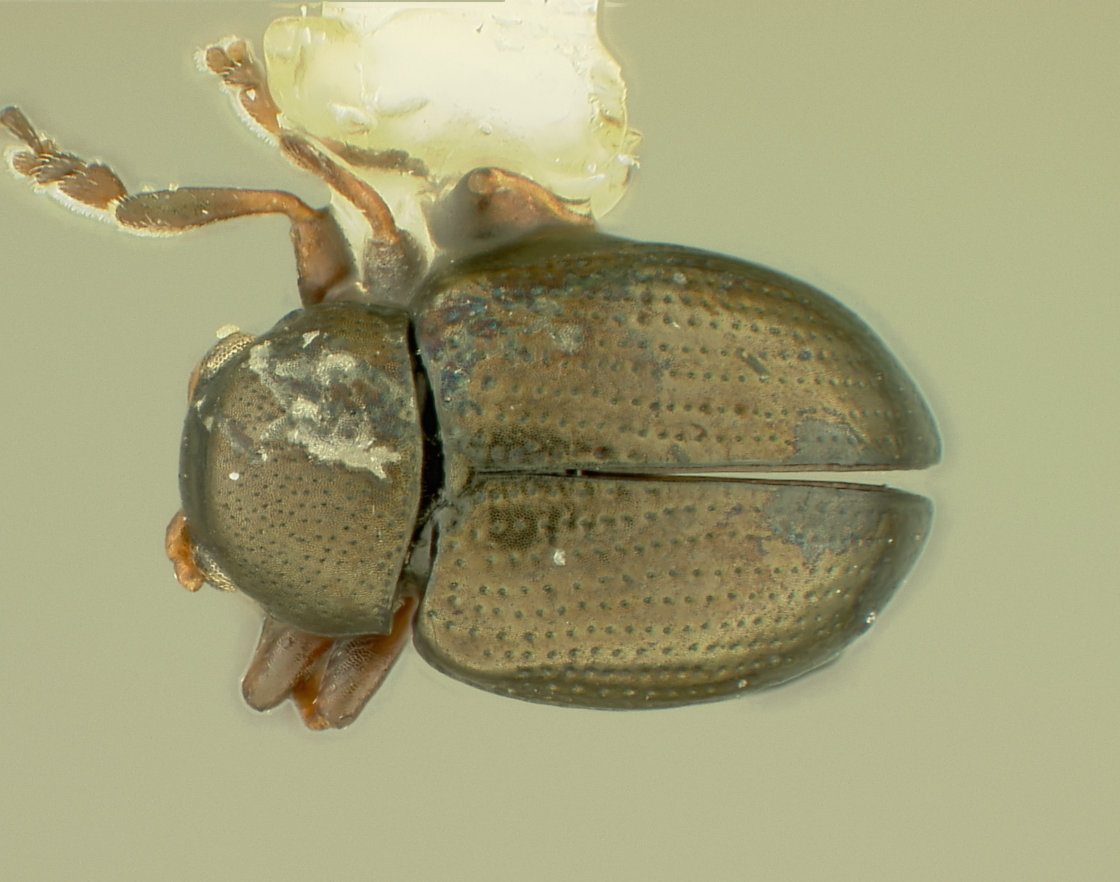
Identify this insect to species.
Chaetocnema anisota
